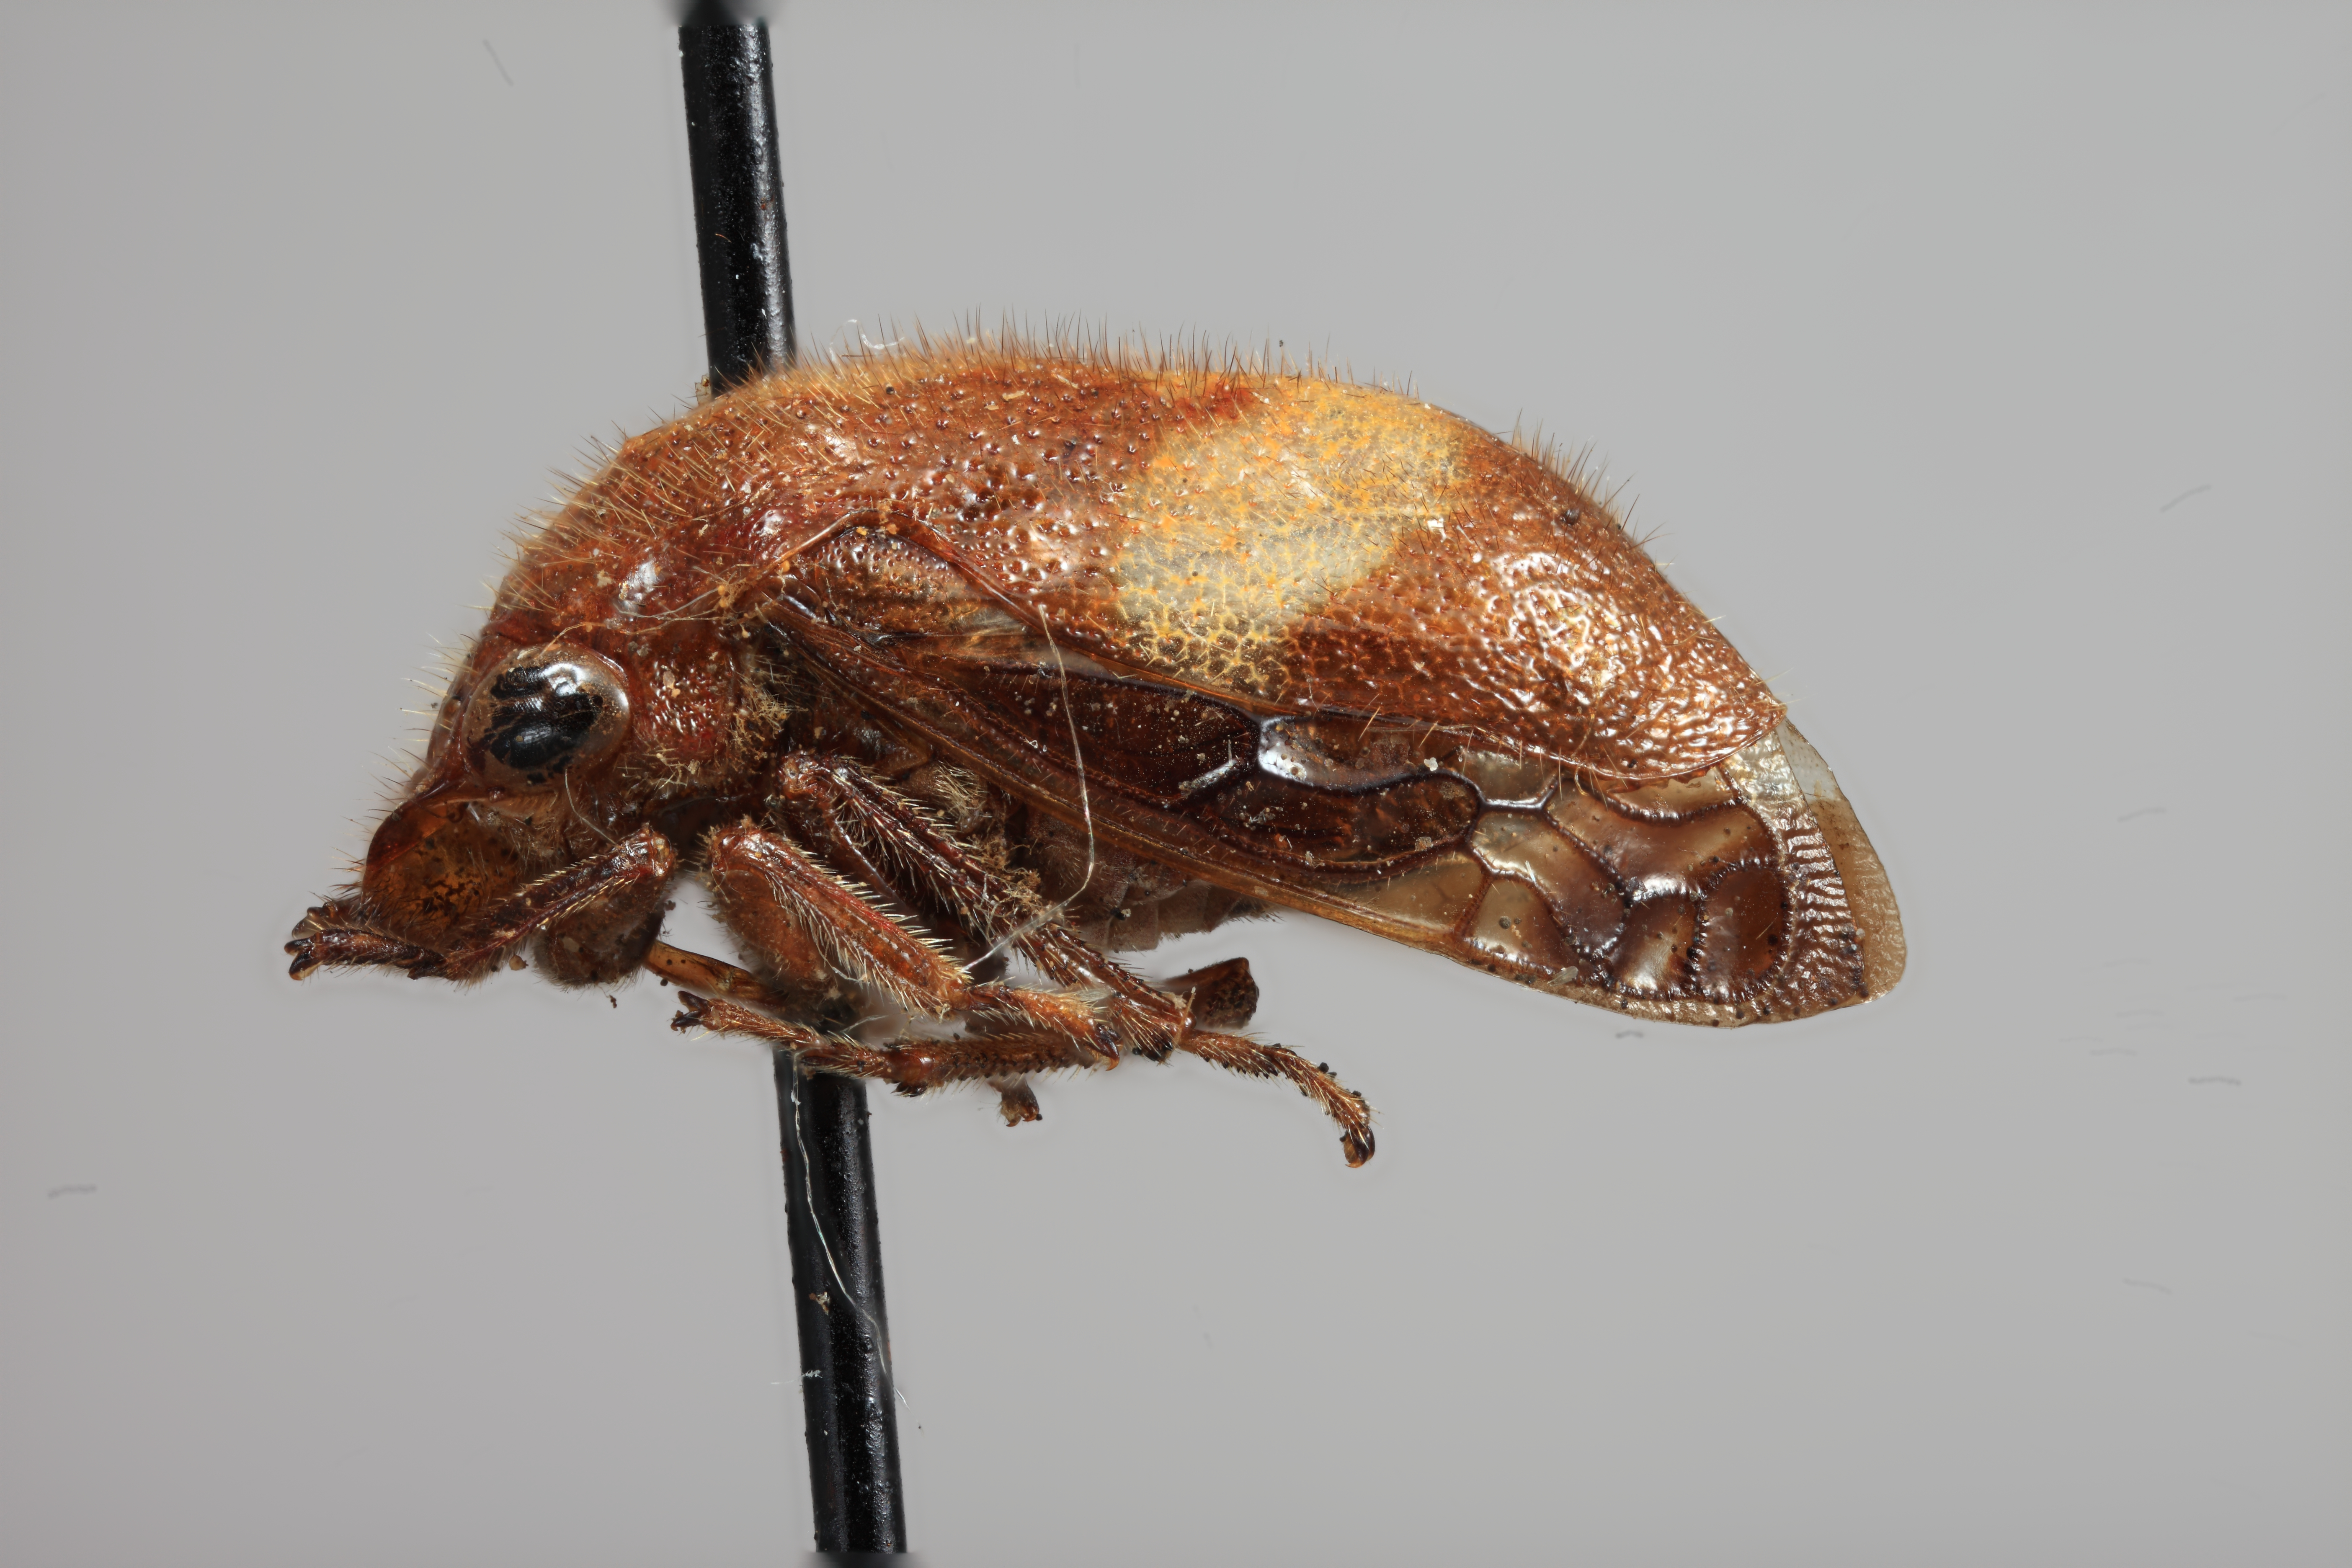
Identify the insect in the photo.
Boethoos hirsuta
